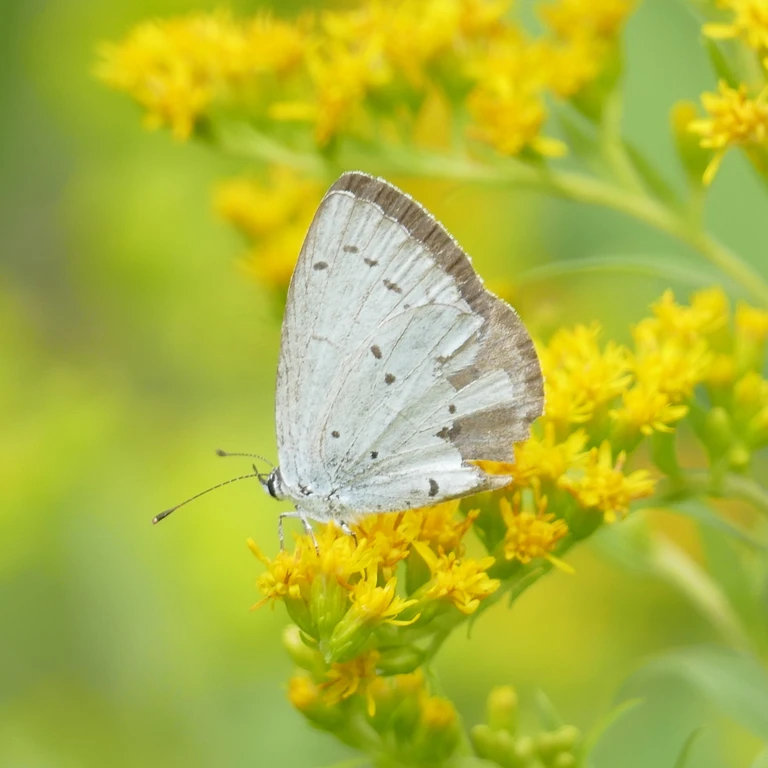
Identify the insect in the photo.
Celastrina argiolus
